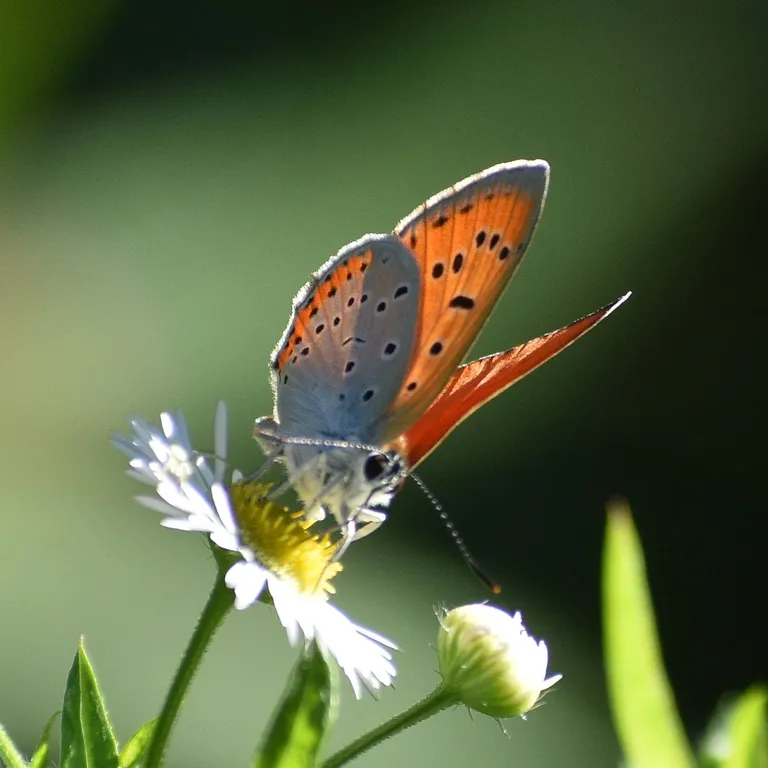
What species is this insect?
Lycaena dispar
